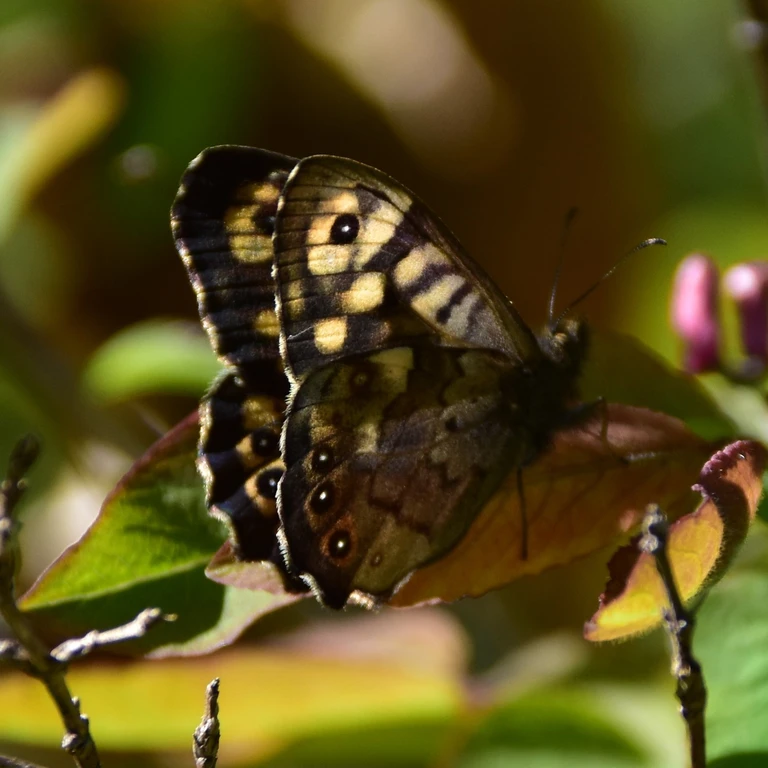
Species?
Pararge aegeria
